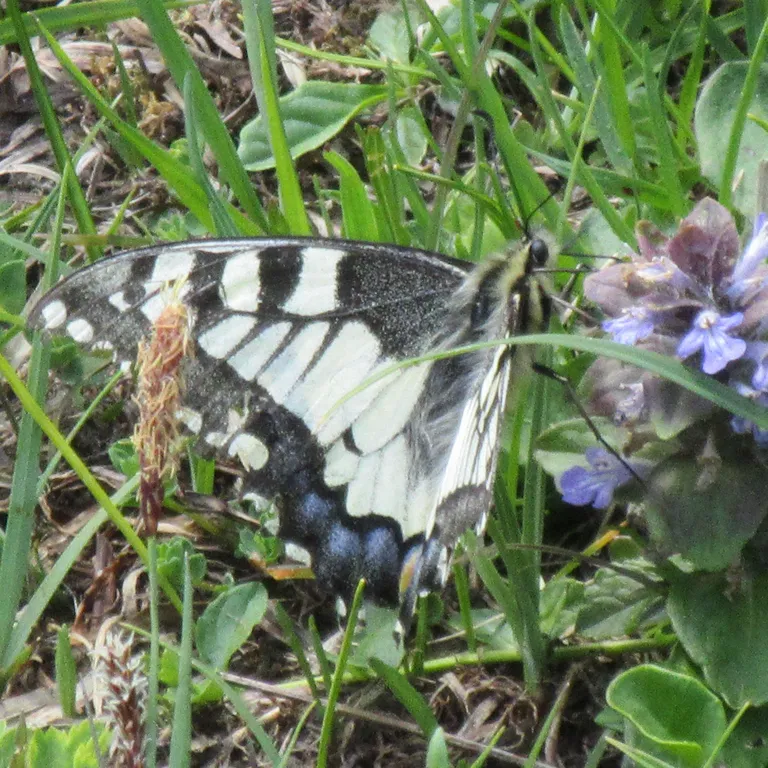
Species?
Papilio machaon
